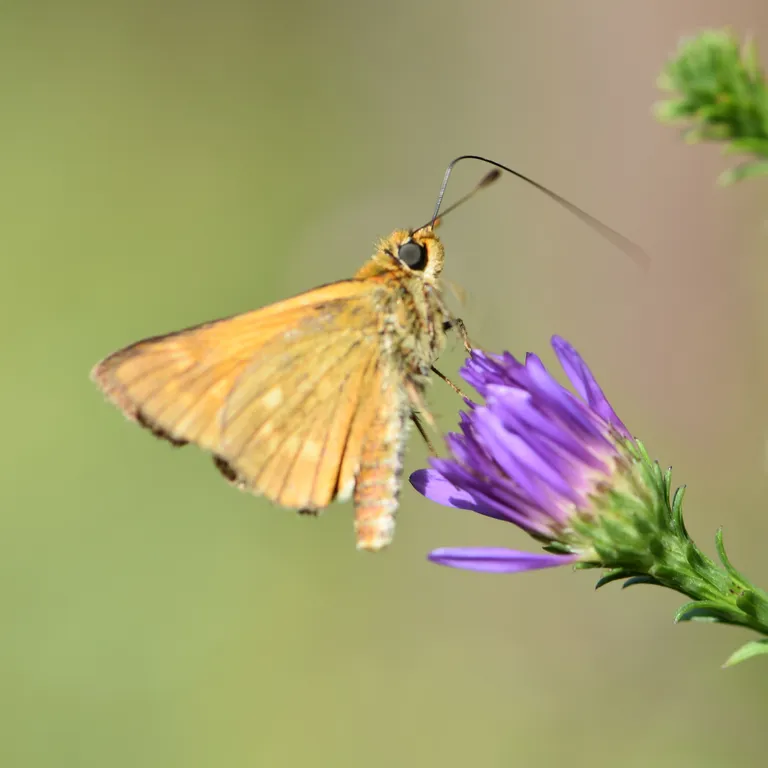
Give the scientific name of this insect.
Ochlodes sylvanus (also Ochlodes venata)
